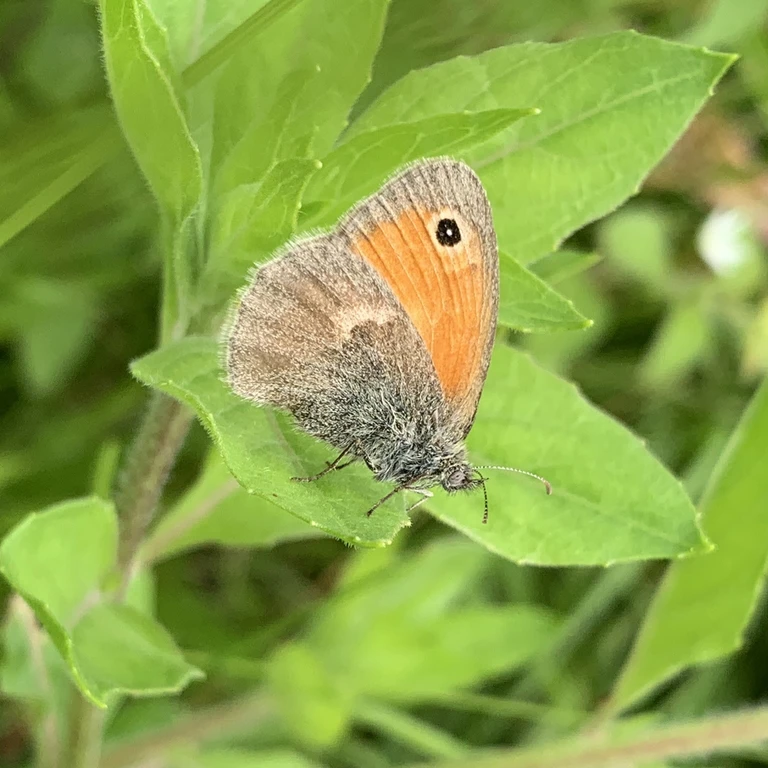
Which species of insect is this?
Coenonympha pamphilus
